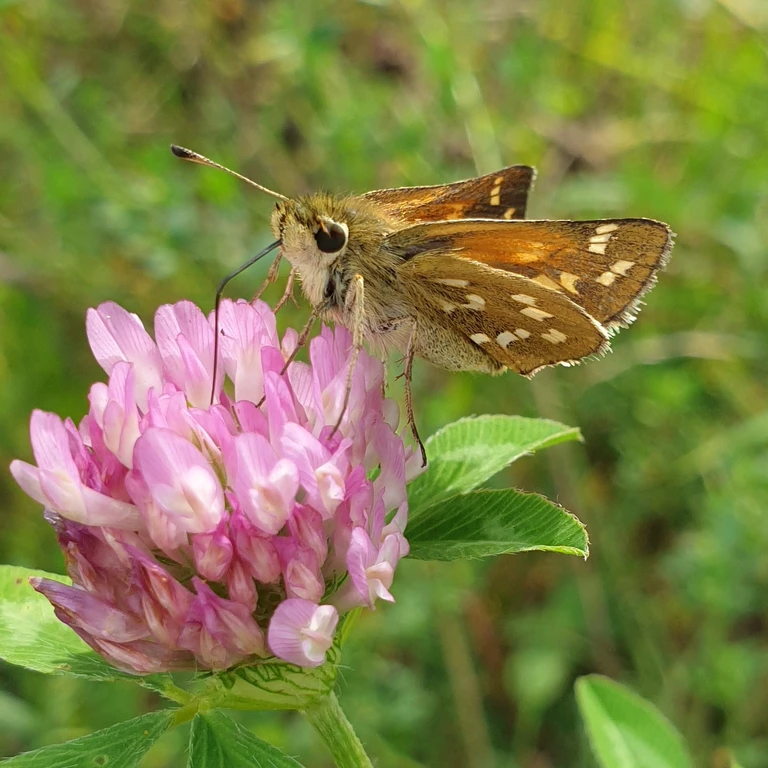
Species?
Hesperia comma
